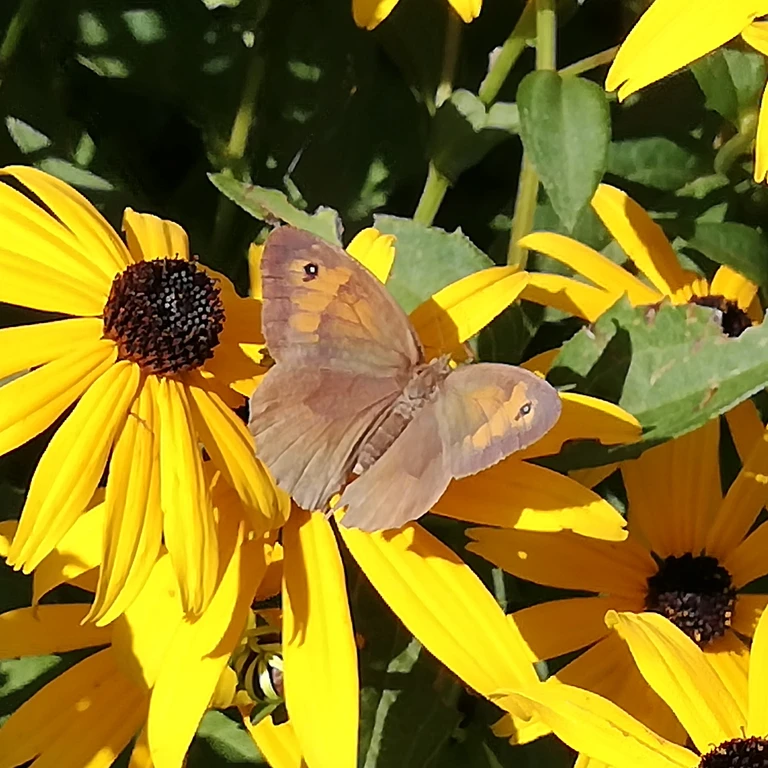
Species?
Maniola jurtina
